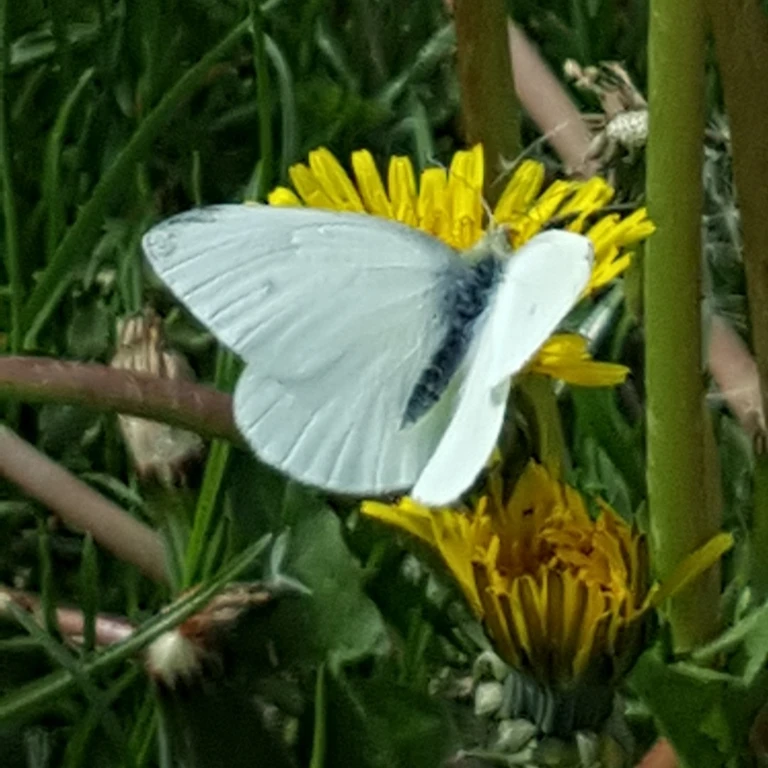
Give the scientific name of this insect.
Pieris rapae
